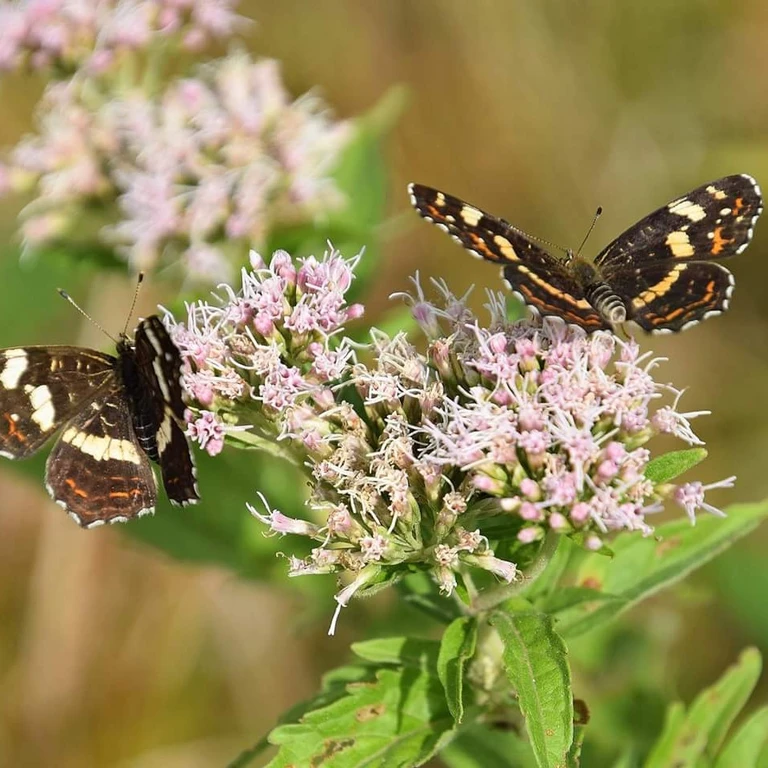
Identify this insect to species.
Araschnia levana
